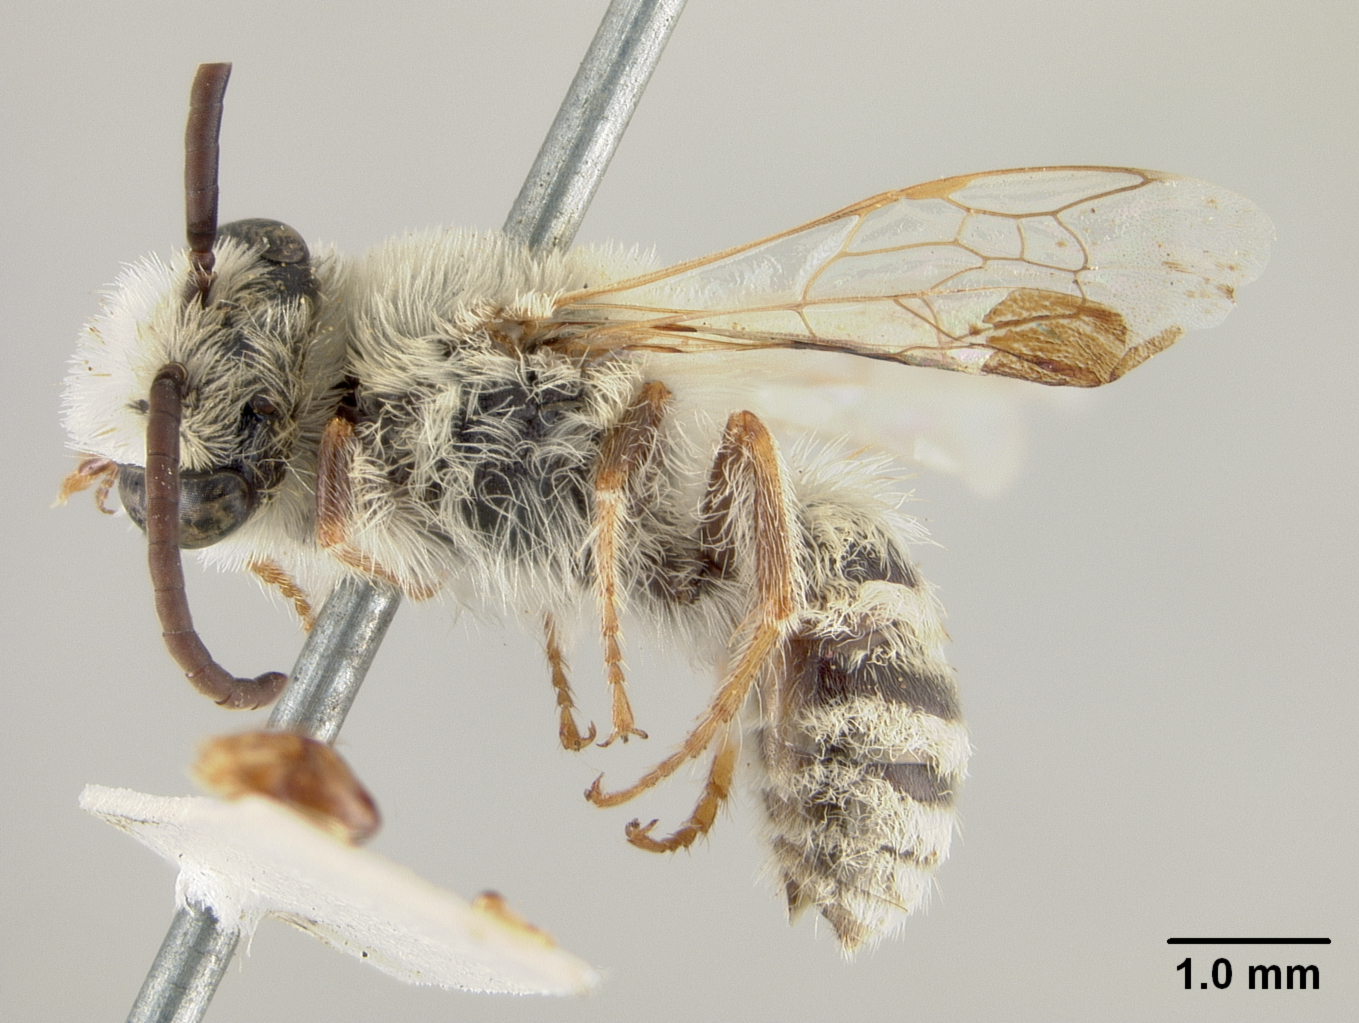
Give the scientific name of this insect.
Colletes annae
